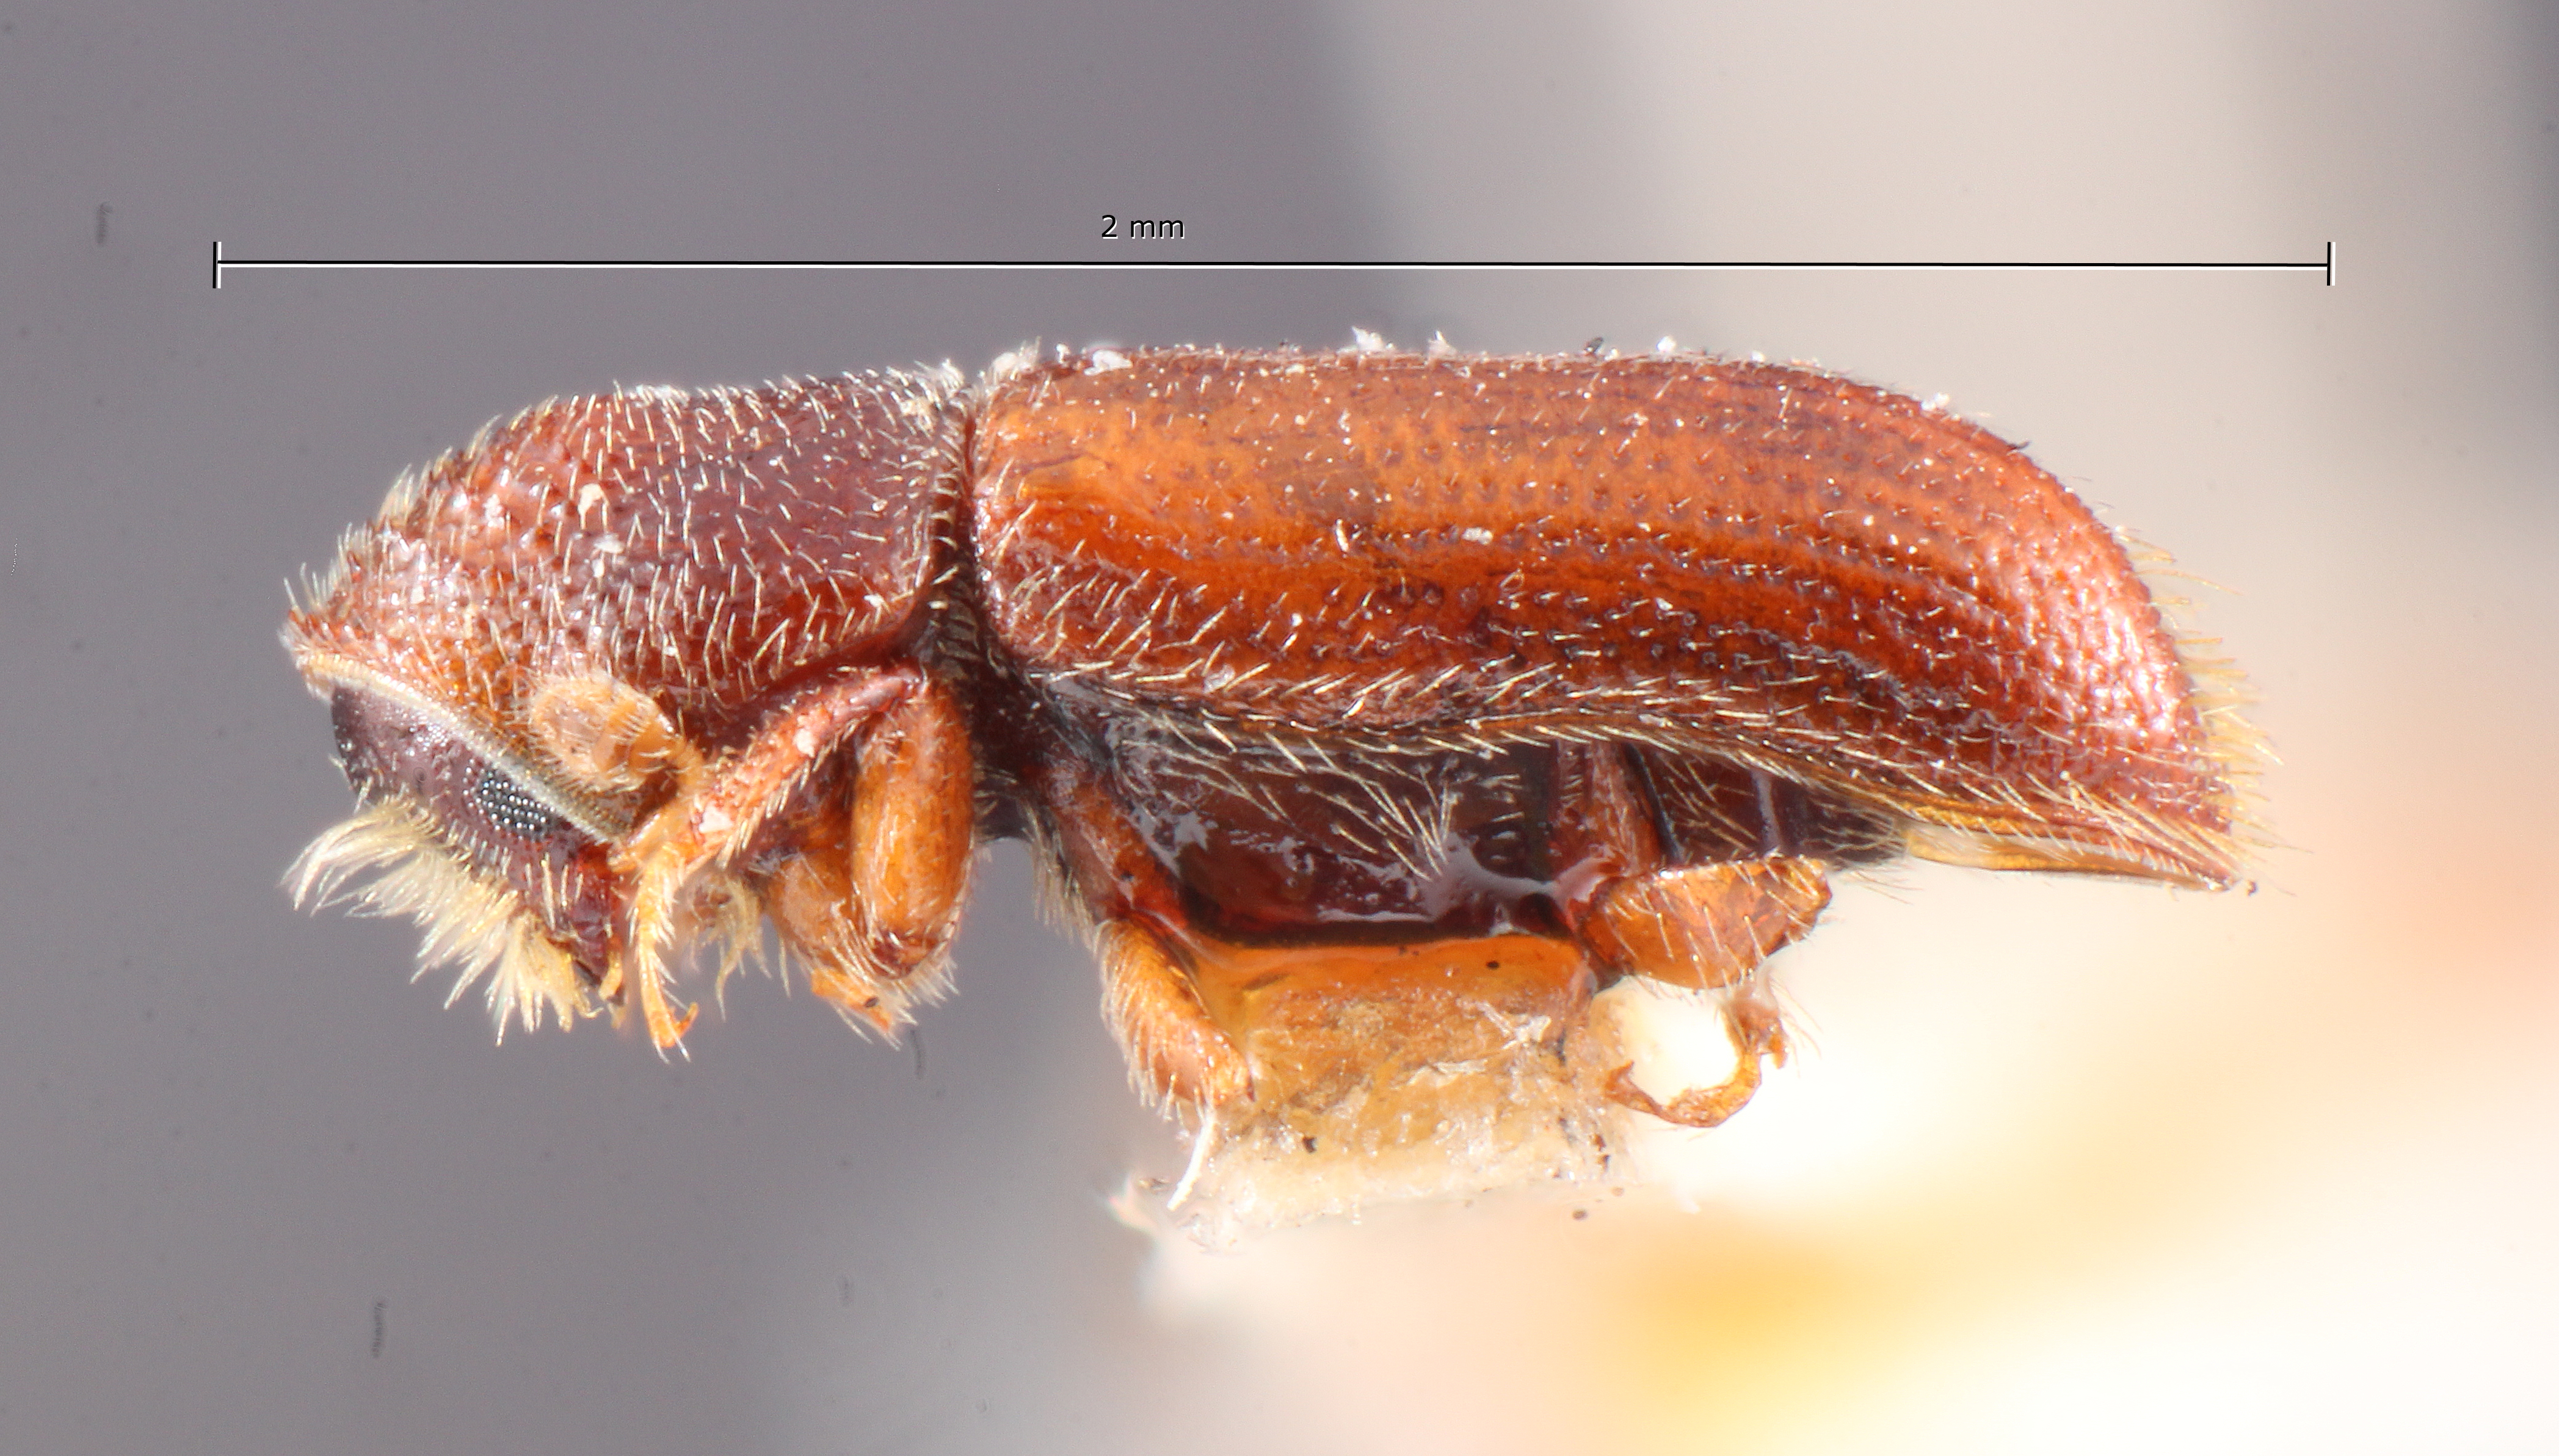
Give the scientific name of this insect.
Pityophthorus setosus
